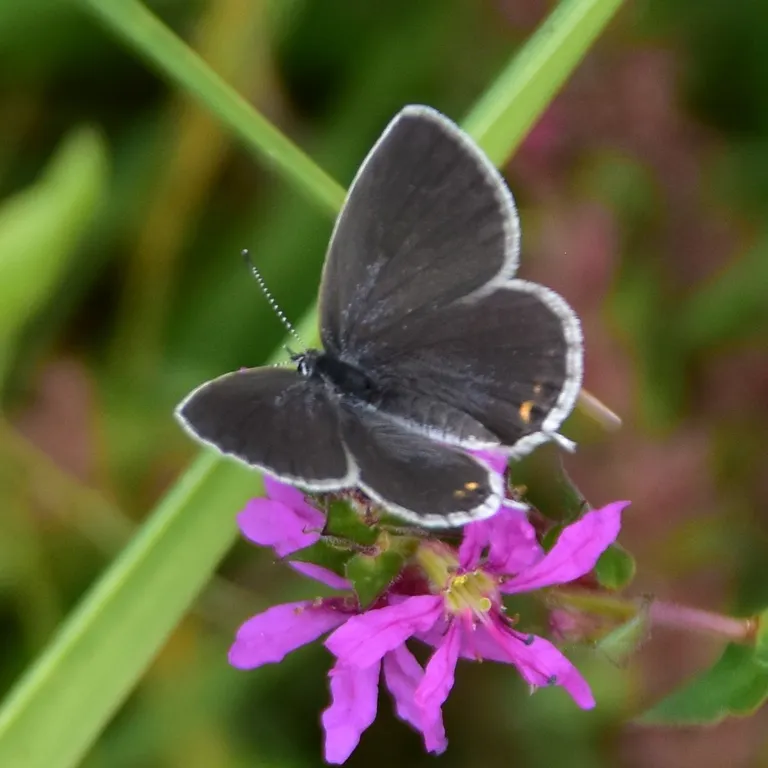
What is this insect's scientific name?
Cupido argiades (also Elkalyce argiades)
